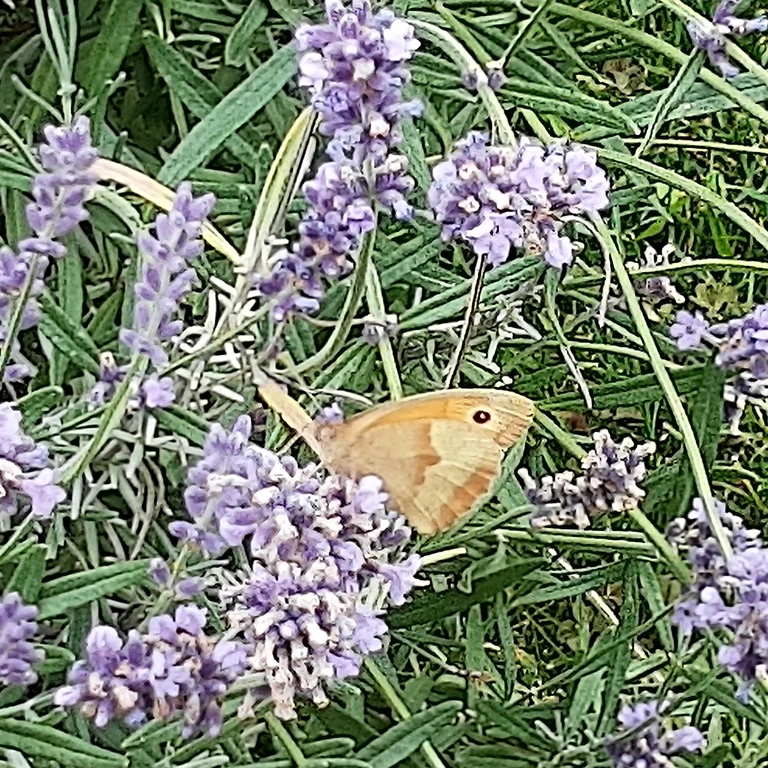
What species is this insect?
Maniola jurtina
